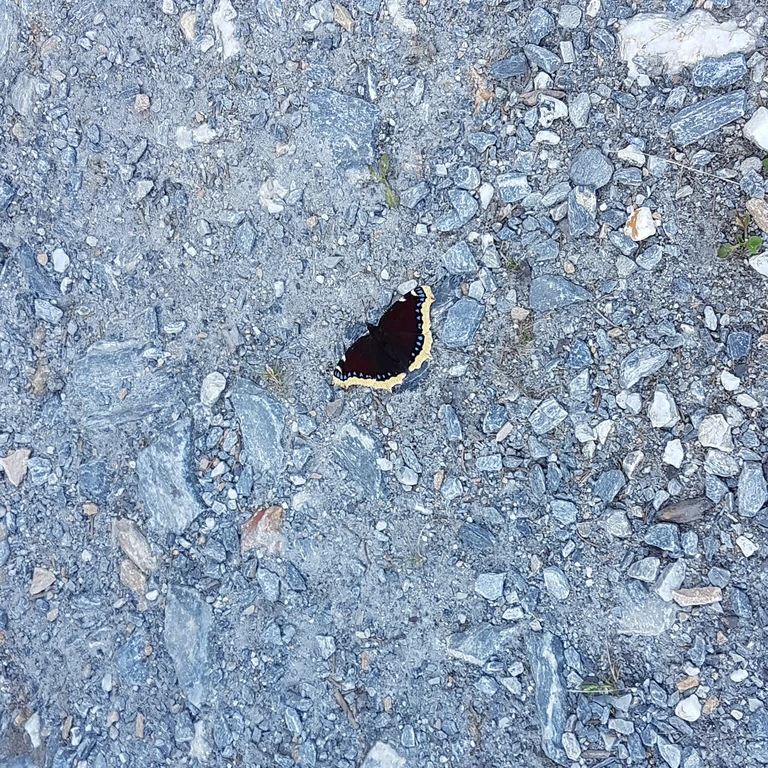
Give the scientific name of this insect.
Nymphalis antiopa
